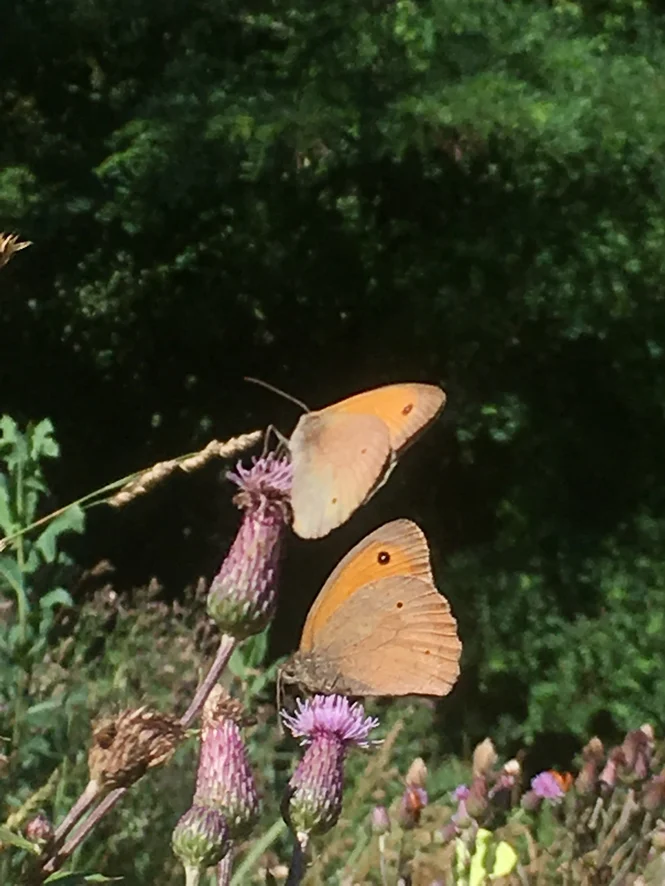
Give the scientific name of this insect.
Maniola jurtina
